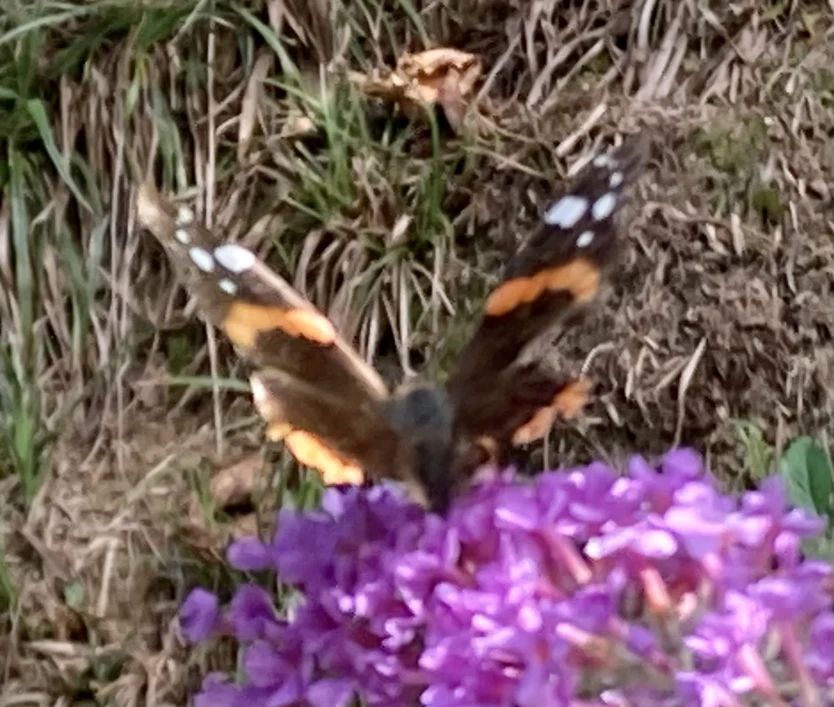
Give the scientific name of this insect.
Vanessa atalanta
